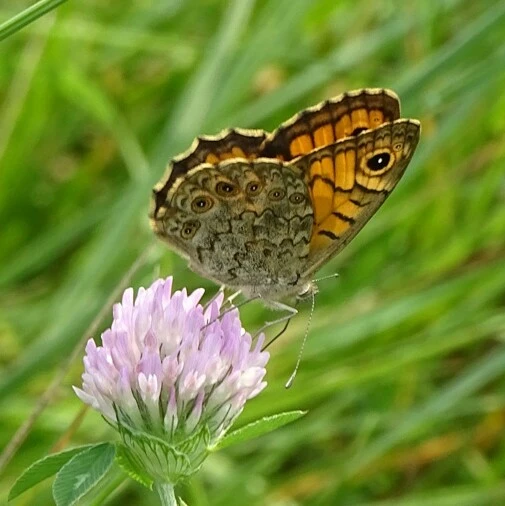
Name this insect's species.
Lasiommata megera (also Pararge megera)
